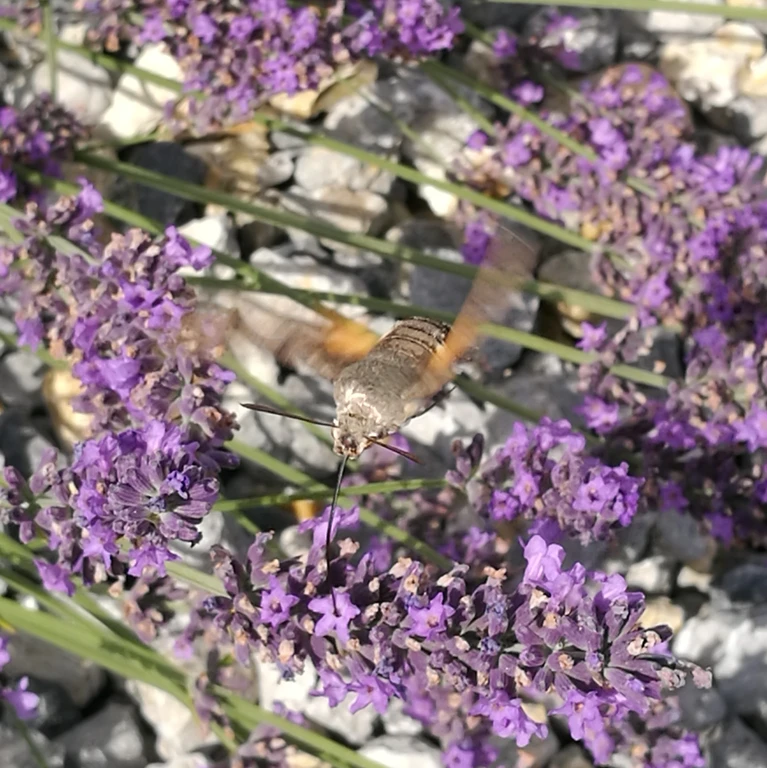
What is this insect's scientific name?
Macroglossum stellatarum
